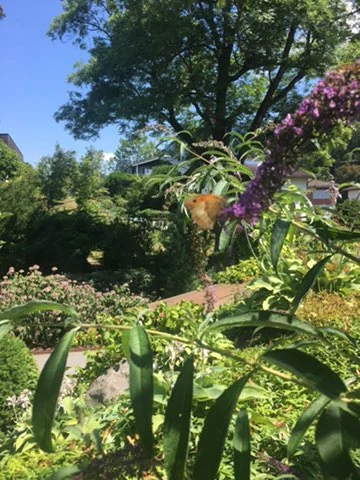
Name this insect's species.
Maniola jurtina
